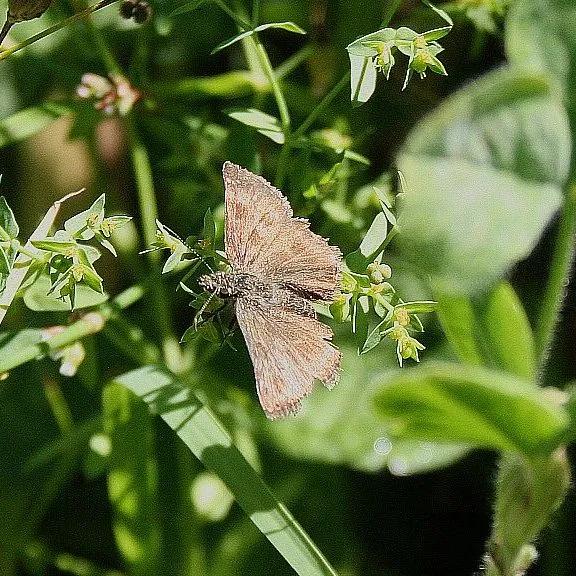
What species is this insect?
Erynnis tages
